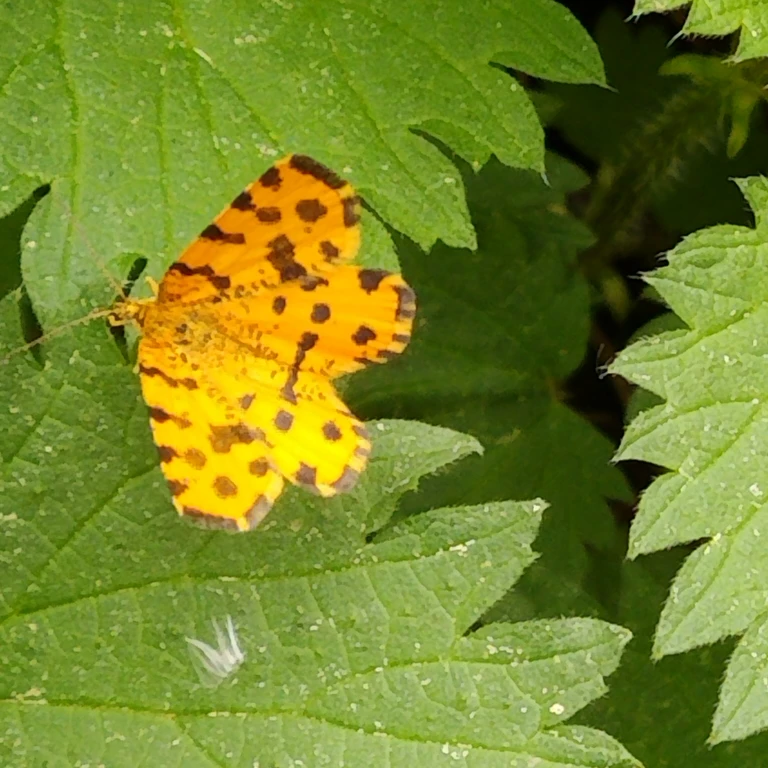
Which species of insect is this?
Pseudopanthera macularia
